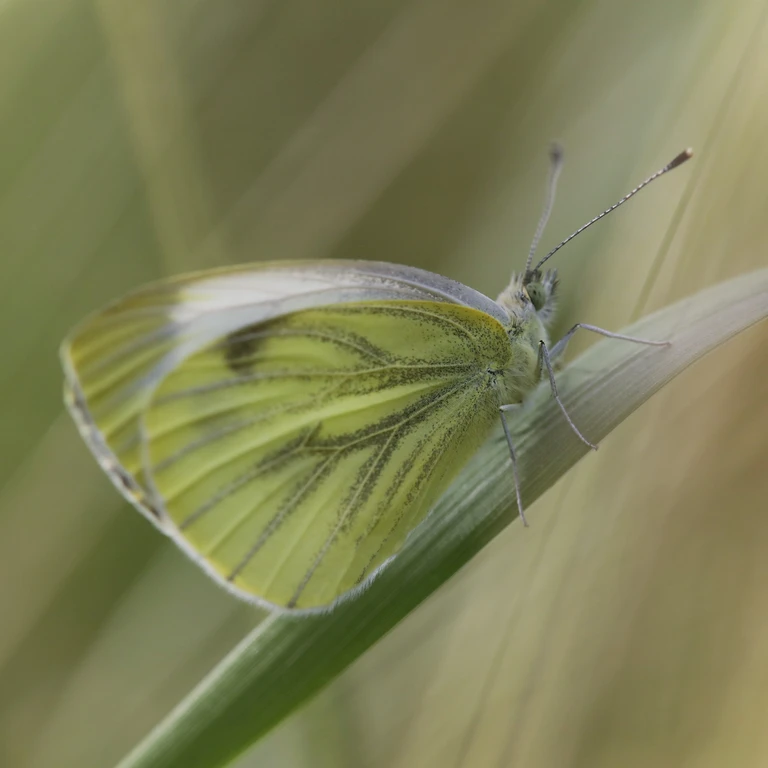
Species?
Pieris napi
